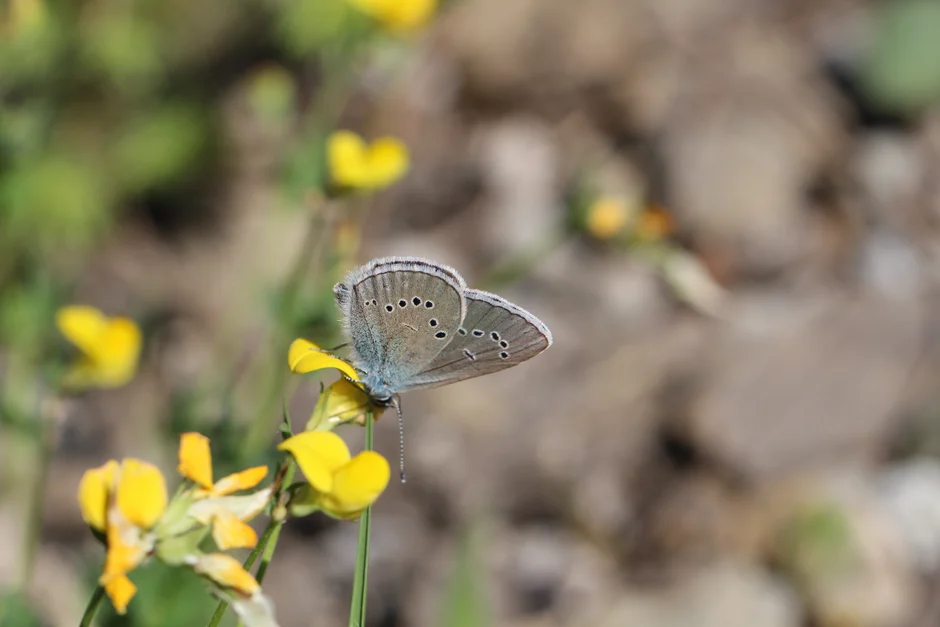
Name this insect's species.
Cyaniris semiargus
